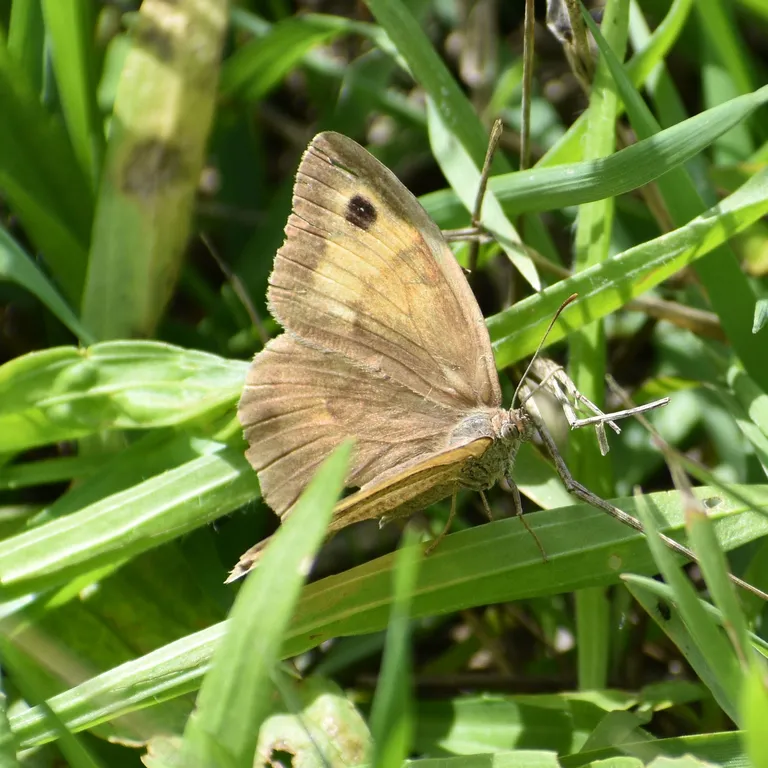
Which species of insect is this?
Maniola jurtina
